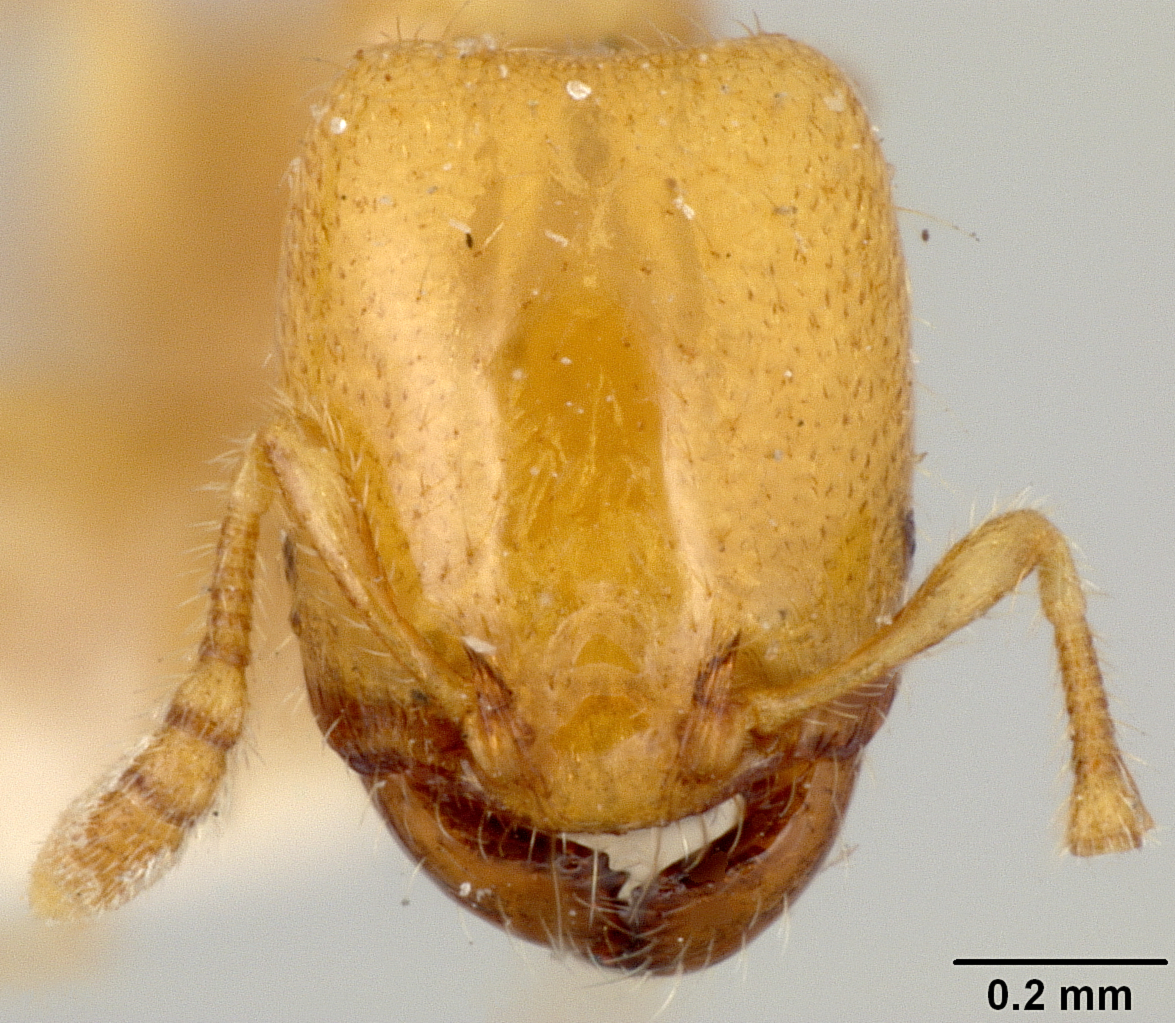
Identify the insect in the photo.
Liomyrmex dispar
